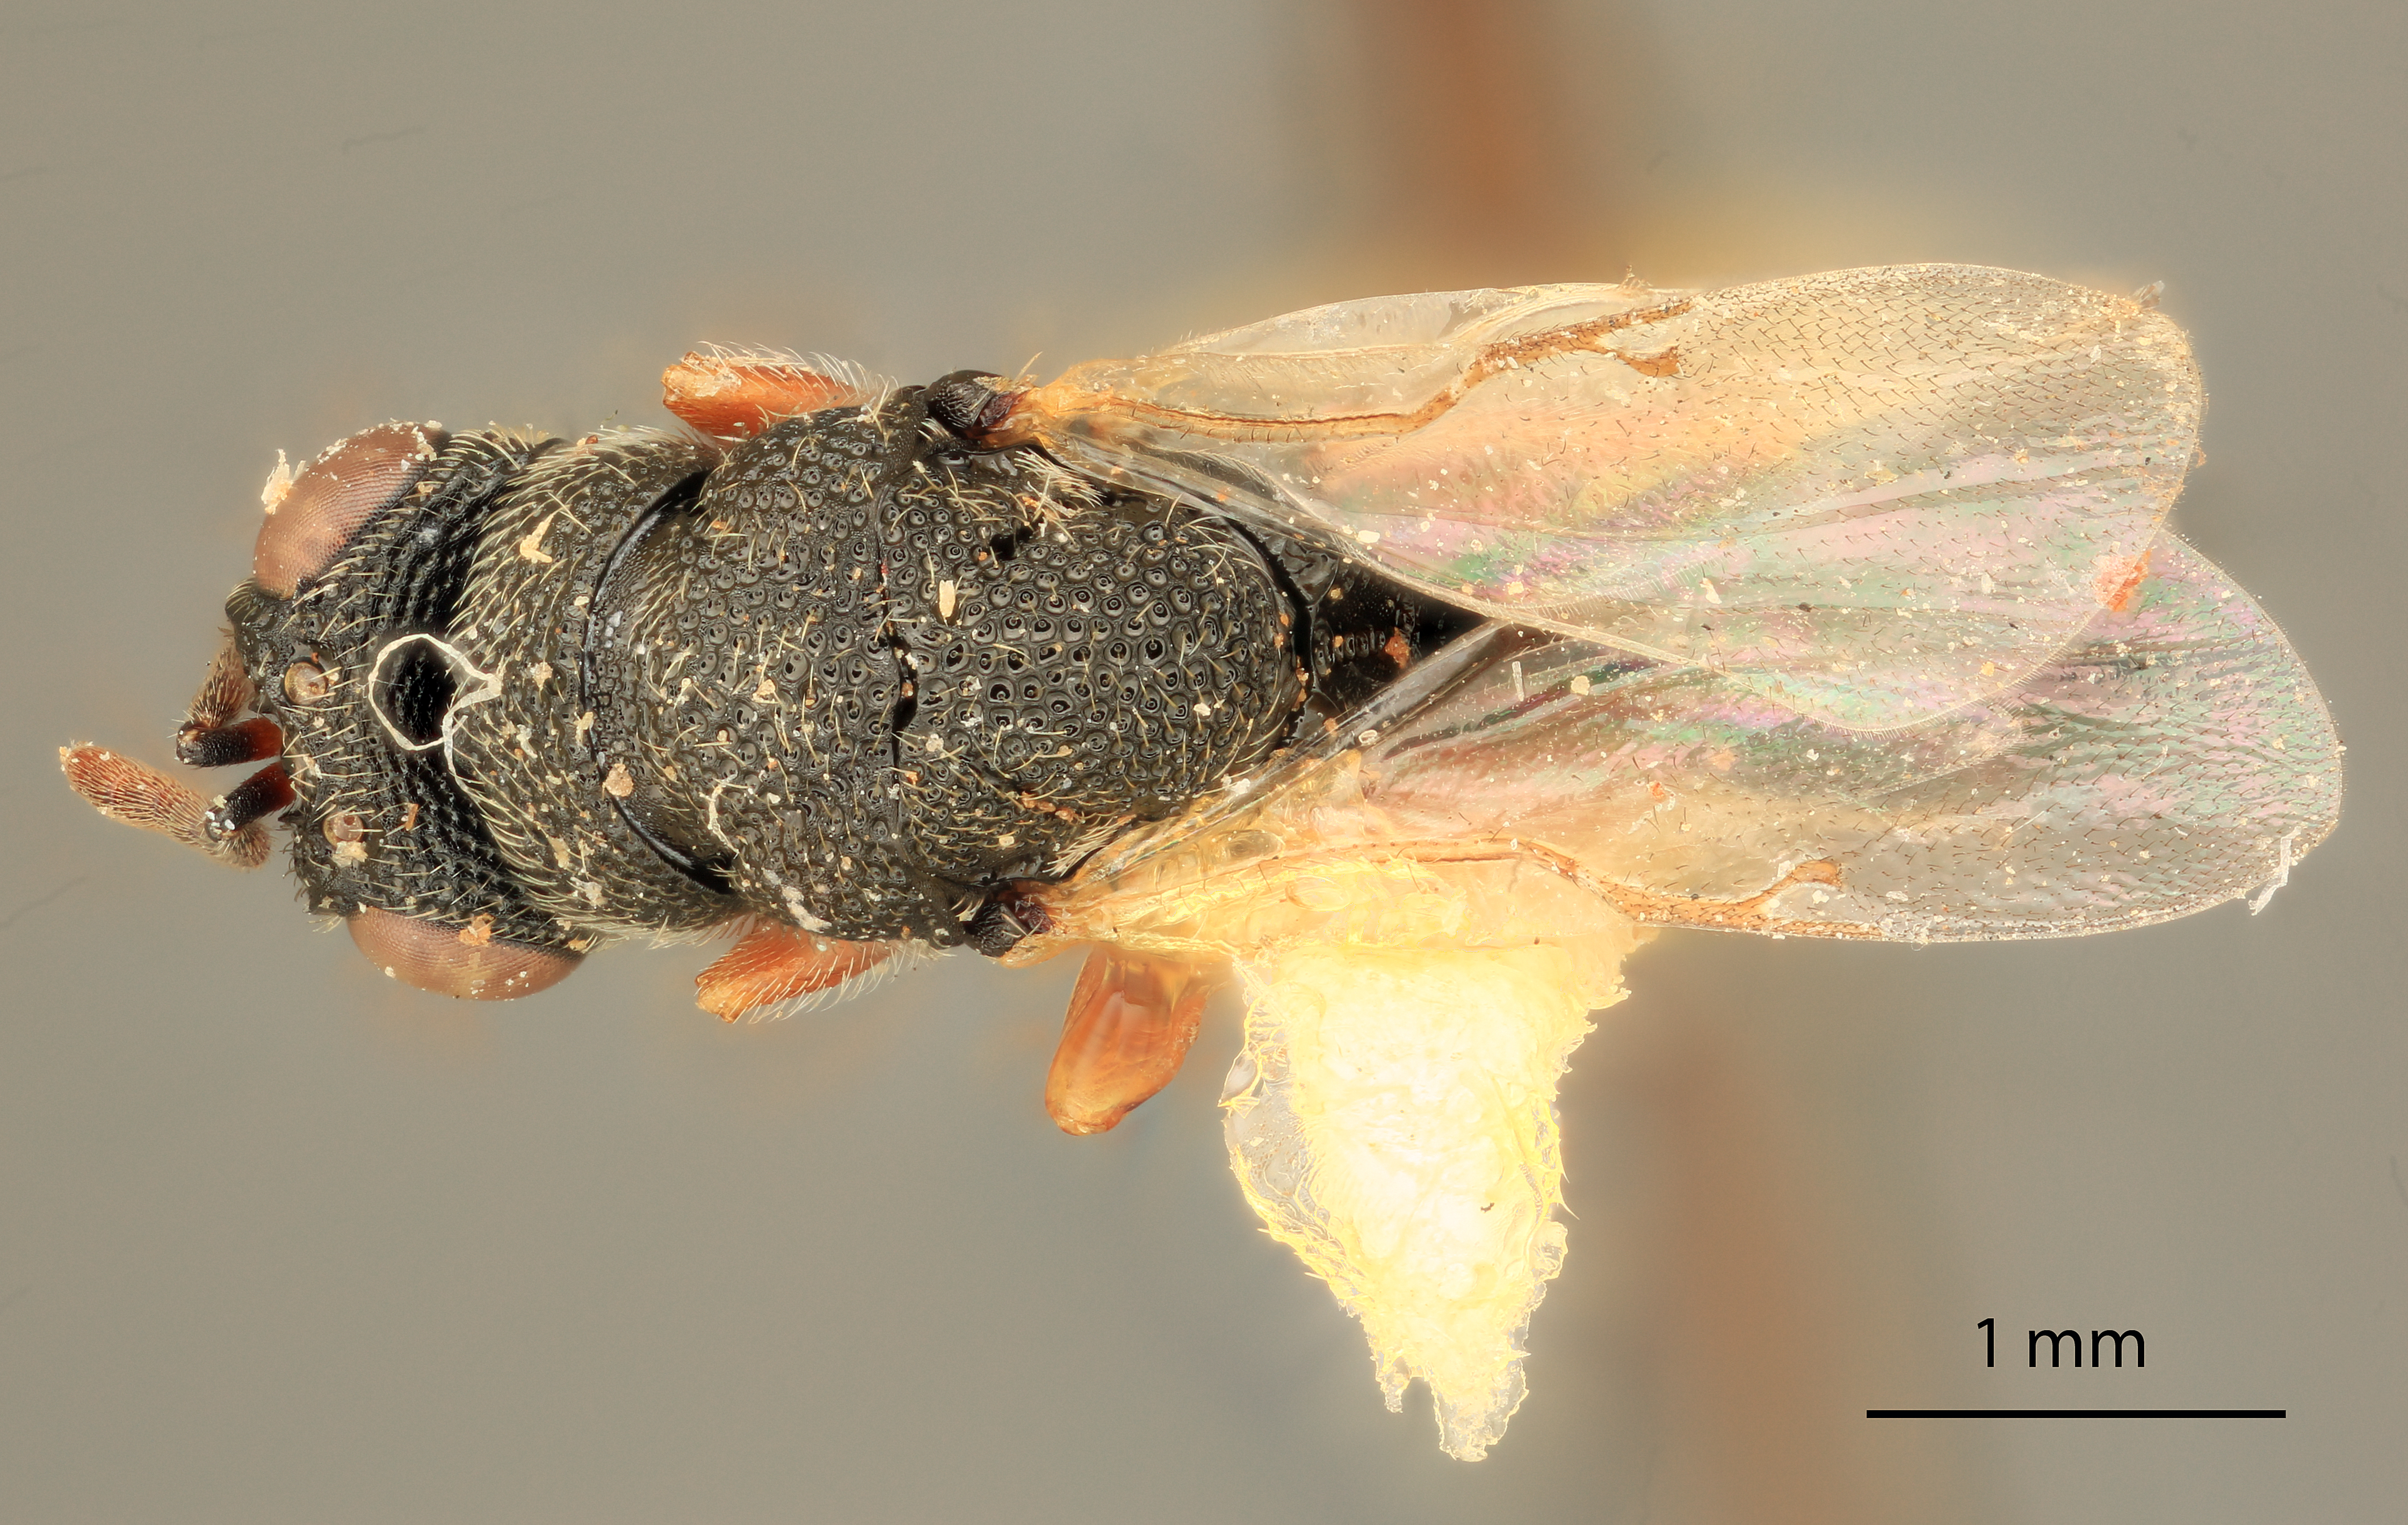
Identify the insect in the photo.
Eurytoma semicircula
